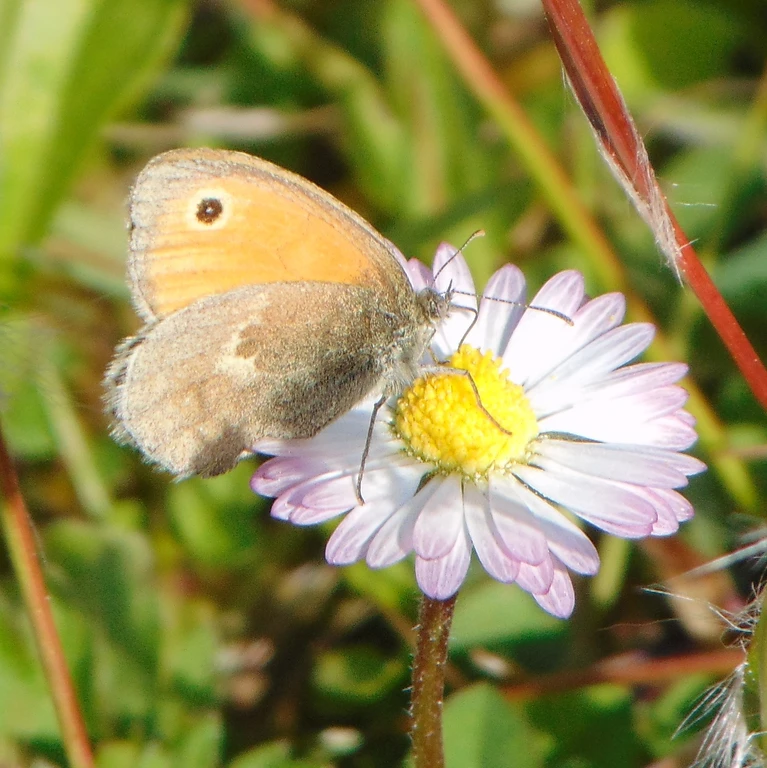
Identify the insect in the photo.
Coenonympha pamphilus
